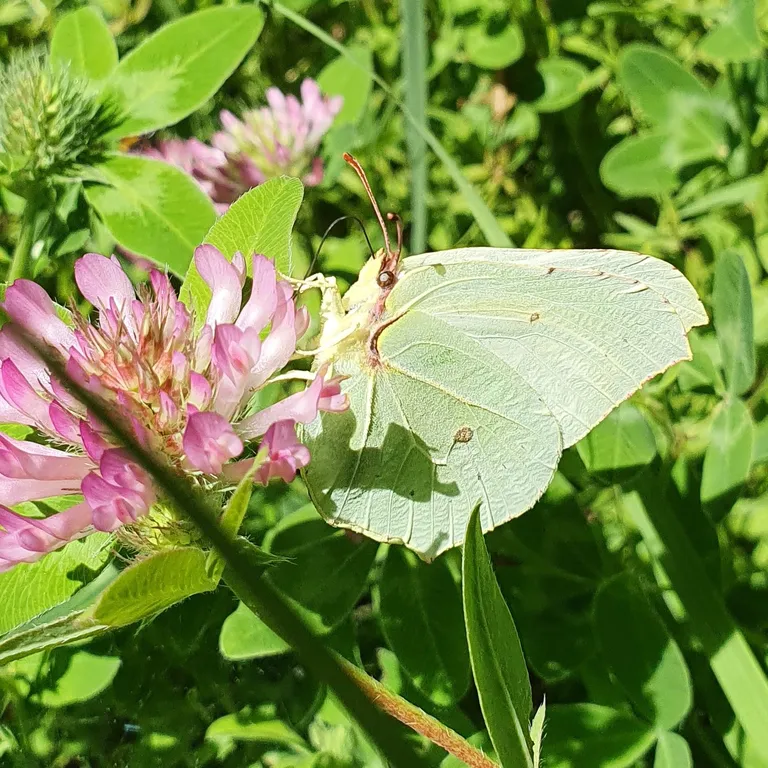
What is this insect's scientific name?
Gonepteryx rhamni
